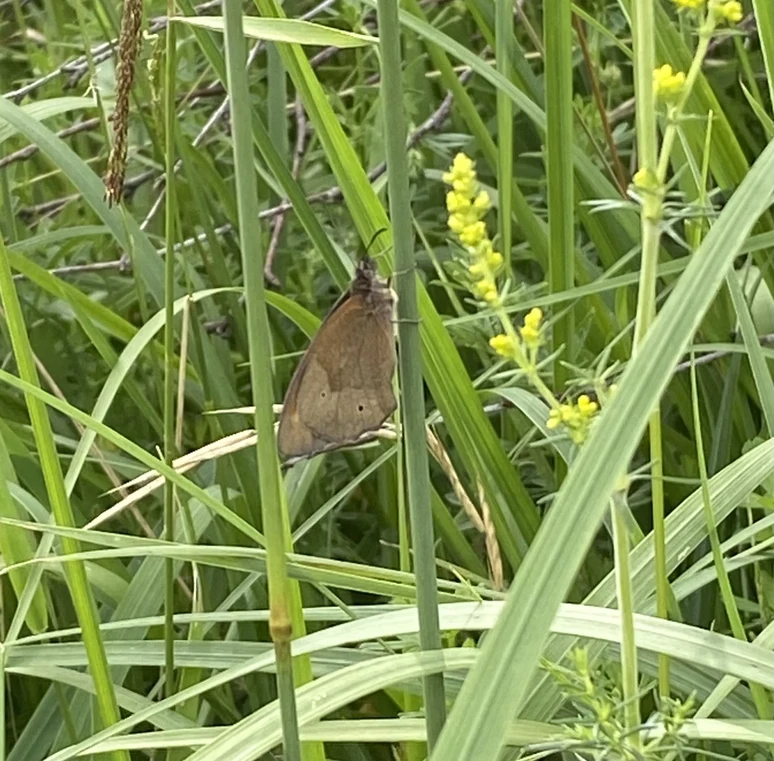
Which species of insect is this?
Maniola jurtina
